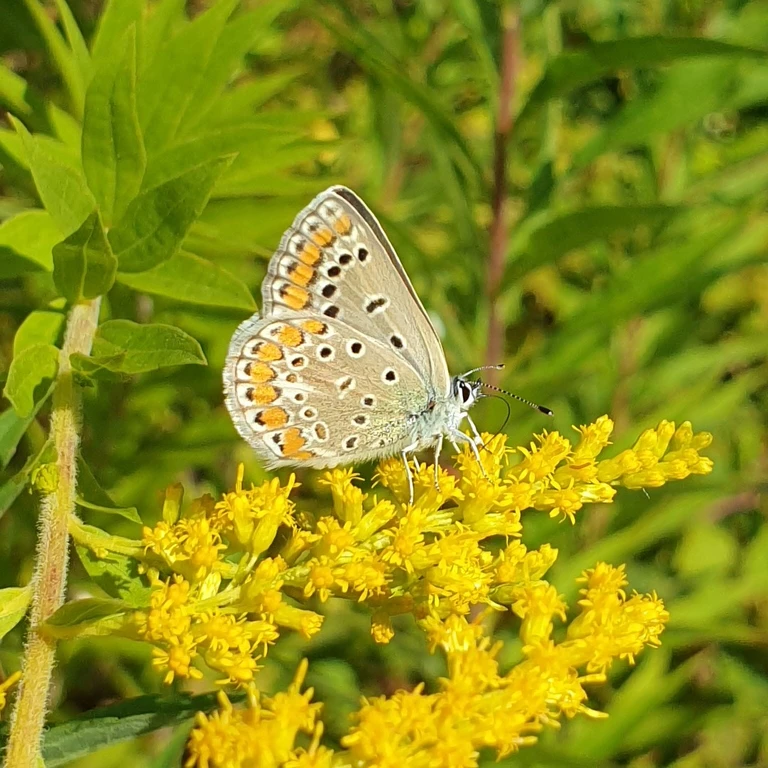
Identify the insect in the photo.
Polyommatus icarus
